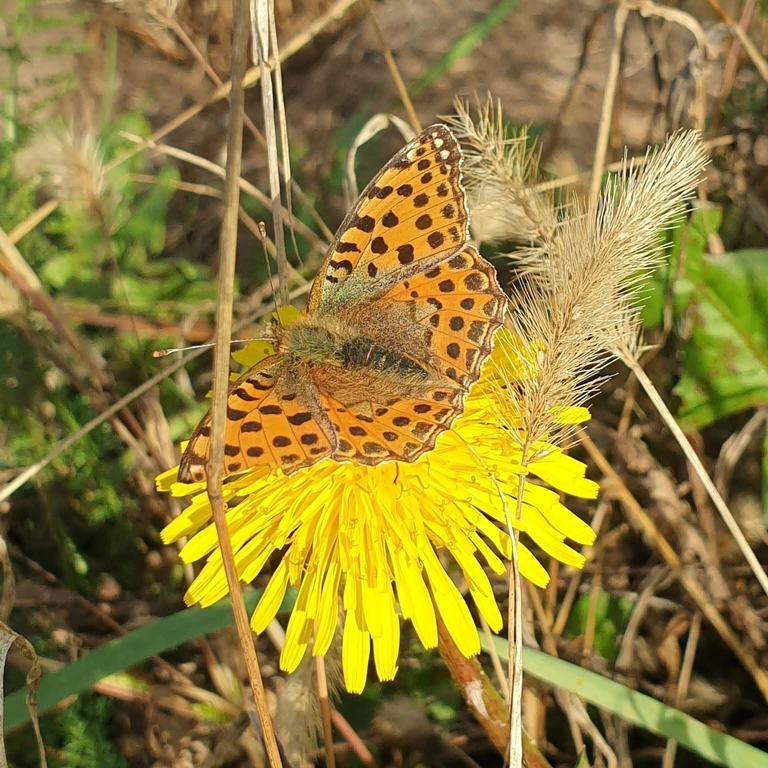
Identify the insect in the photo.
Issoria lathonia
